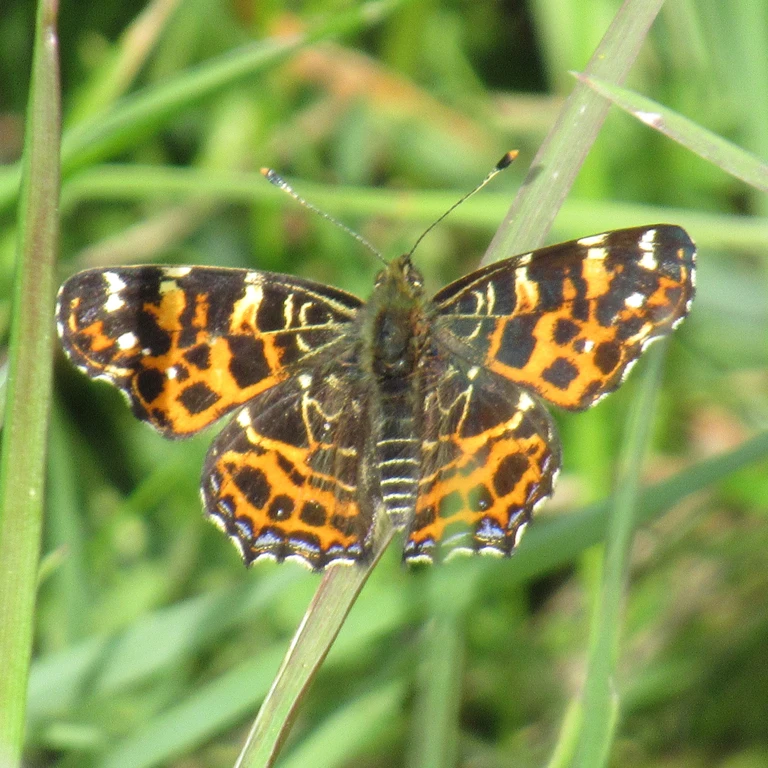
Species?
Araschnia levana
